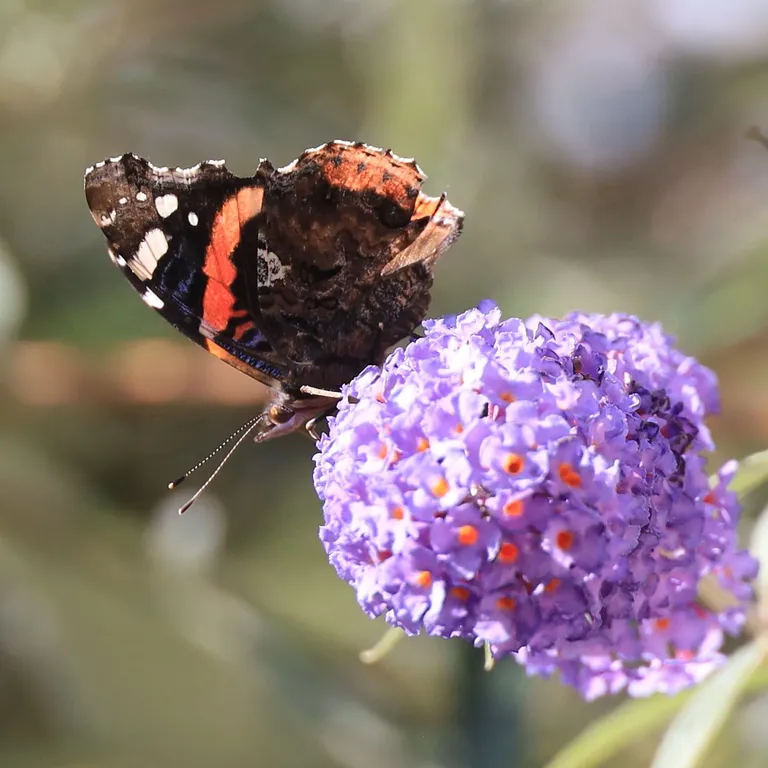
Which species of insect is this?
Vanessa atalanta
